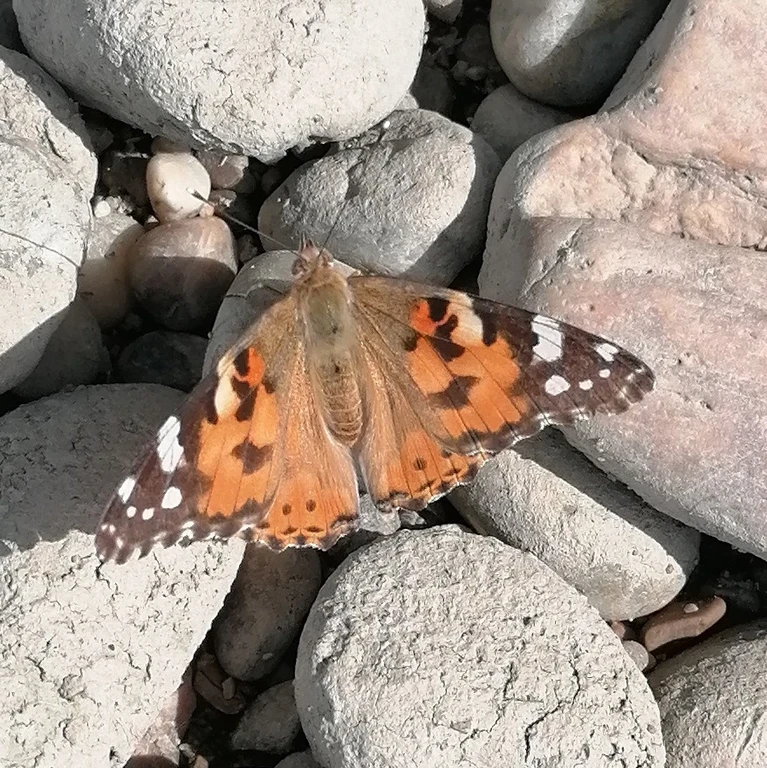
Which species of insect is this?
Vanessa cardui
